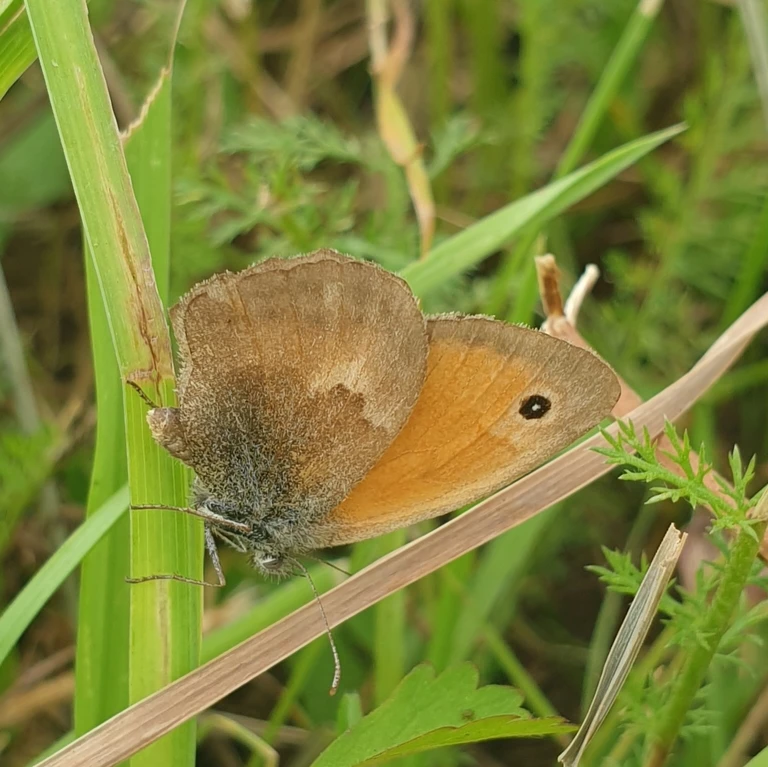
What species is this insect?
Coenonympha pamphilus
